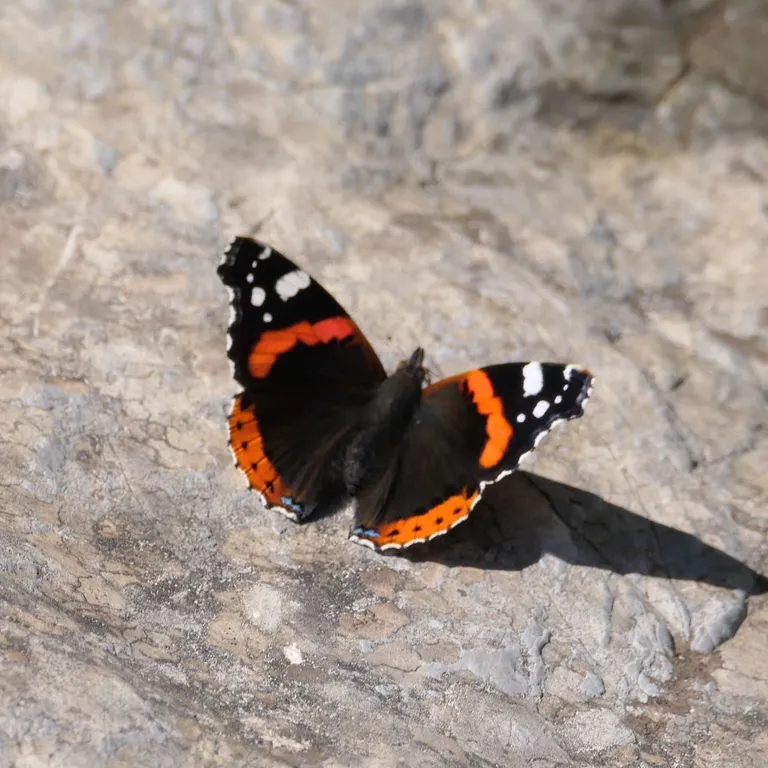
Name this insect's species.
Vanessa atalanta
